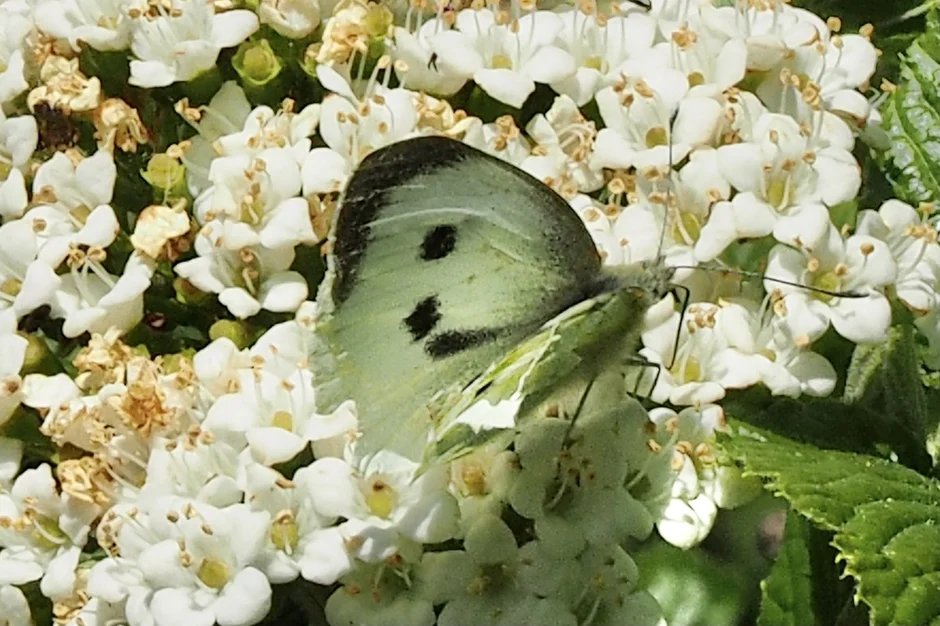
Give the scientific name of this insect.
Pieris brassicae
